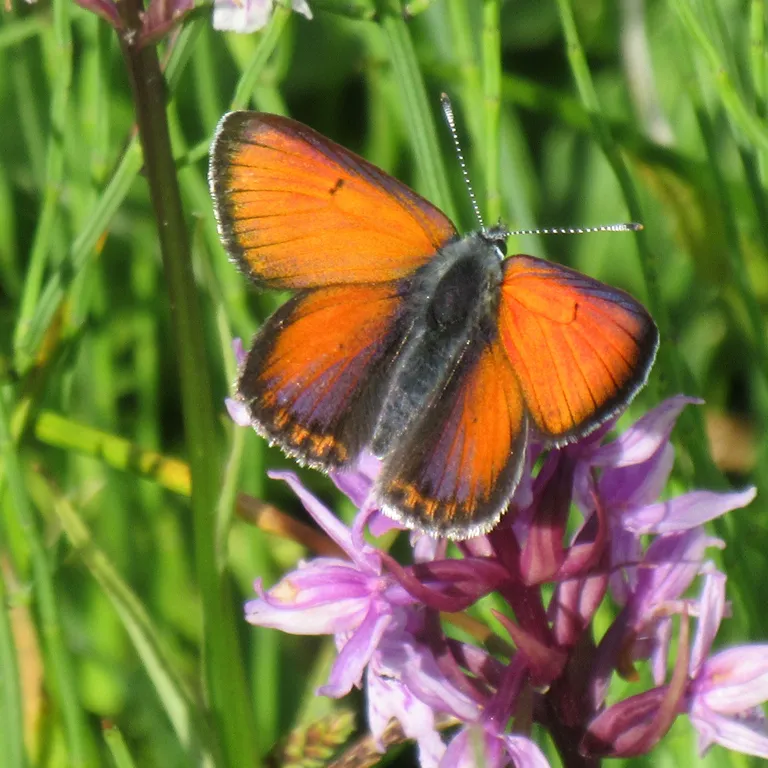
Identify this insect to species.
Lycaena hippothoe (also Palaeochrysophanus hippothoe)
